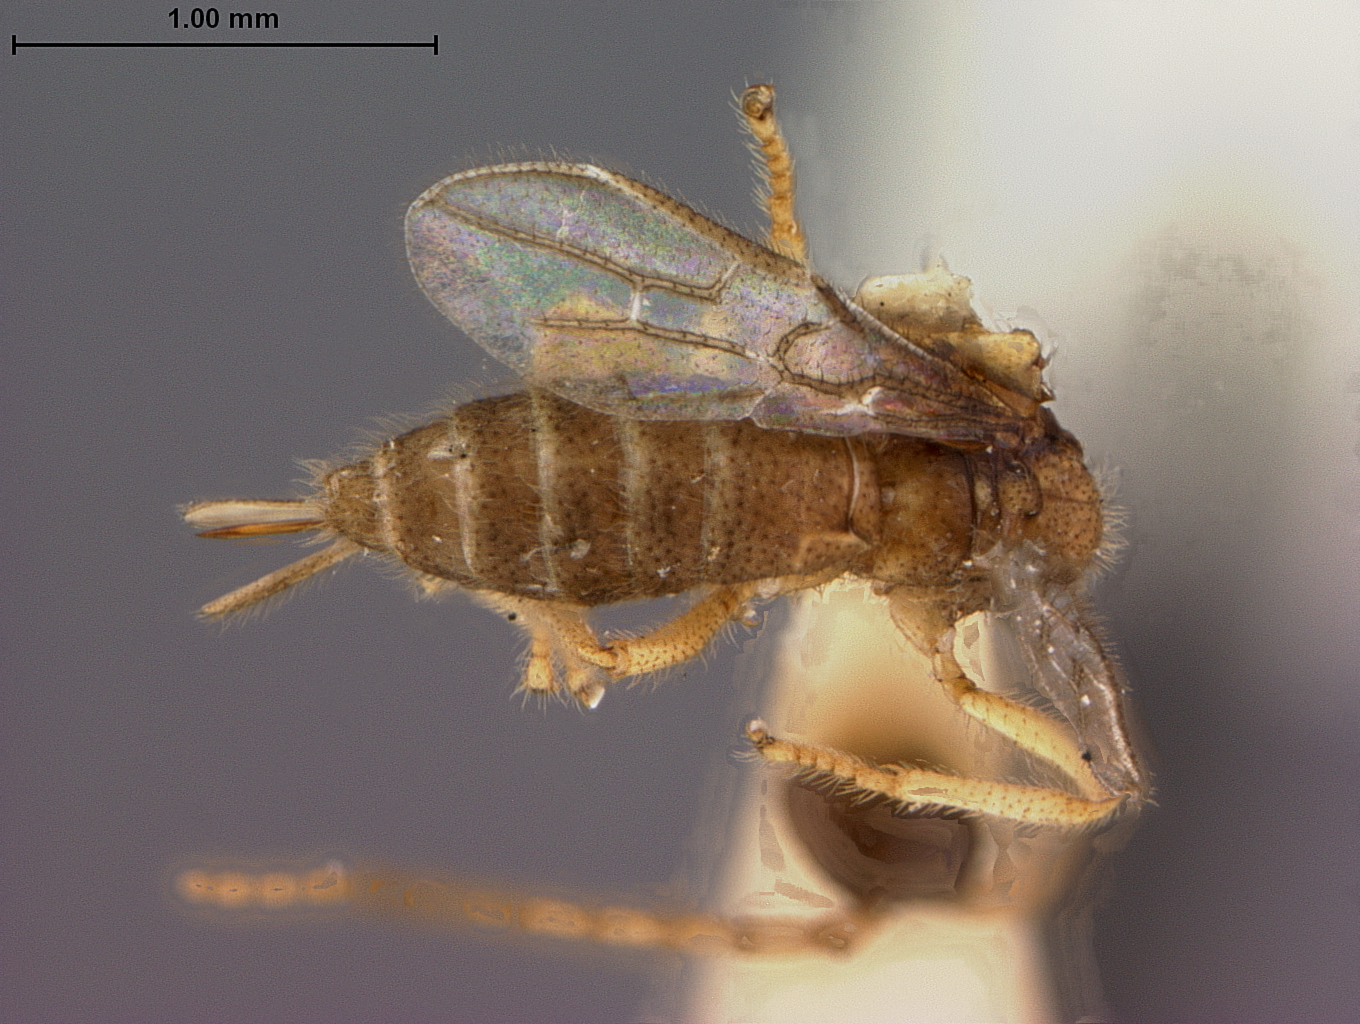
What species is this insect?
Ypsistocerus vestigialis
